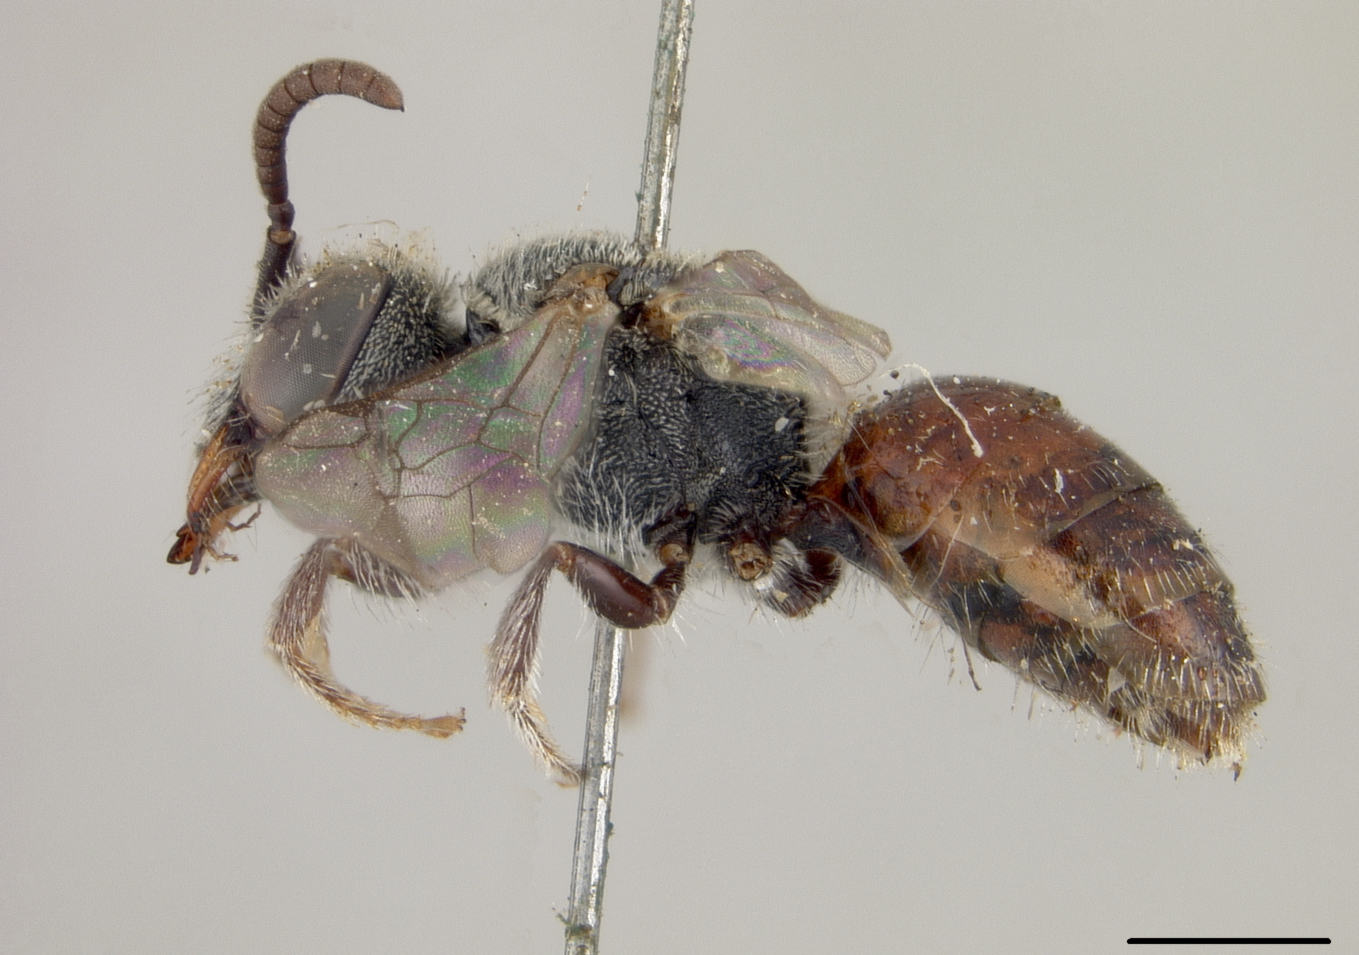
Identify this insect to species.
Sphecodes heterus
